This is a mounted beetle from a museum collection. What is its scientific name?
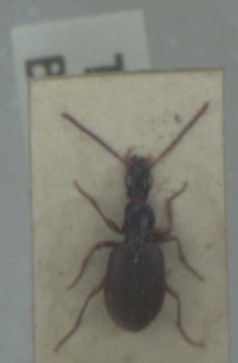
Oxypselaphus obscurus
